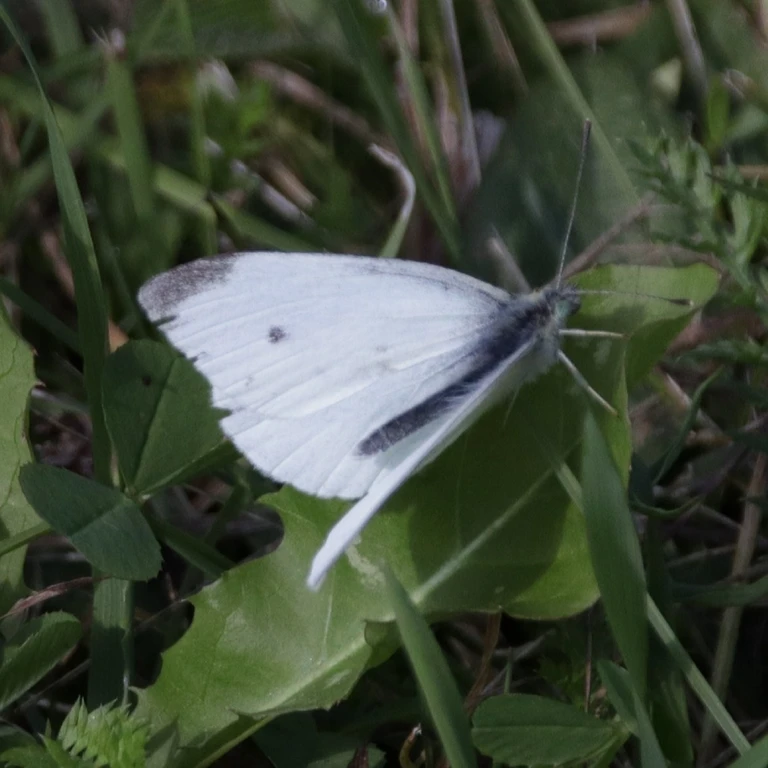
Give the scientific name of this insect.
Pieris rapae
